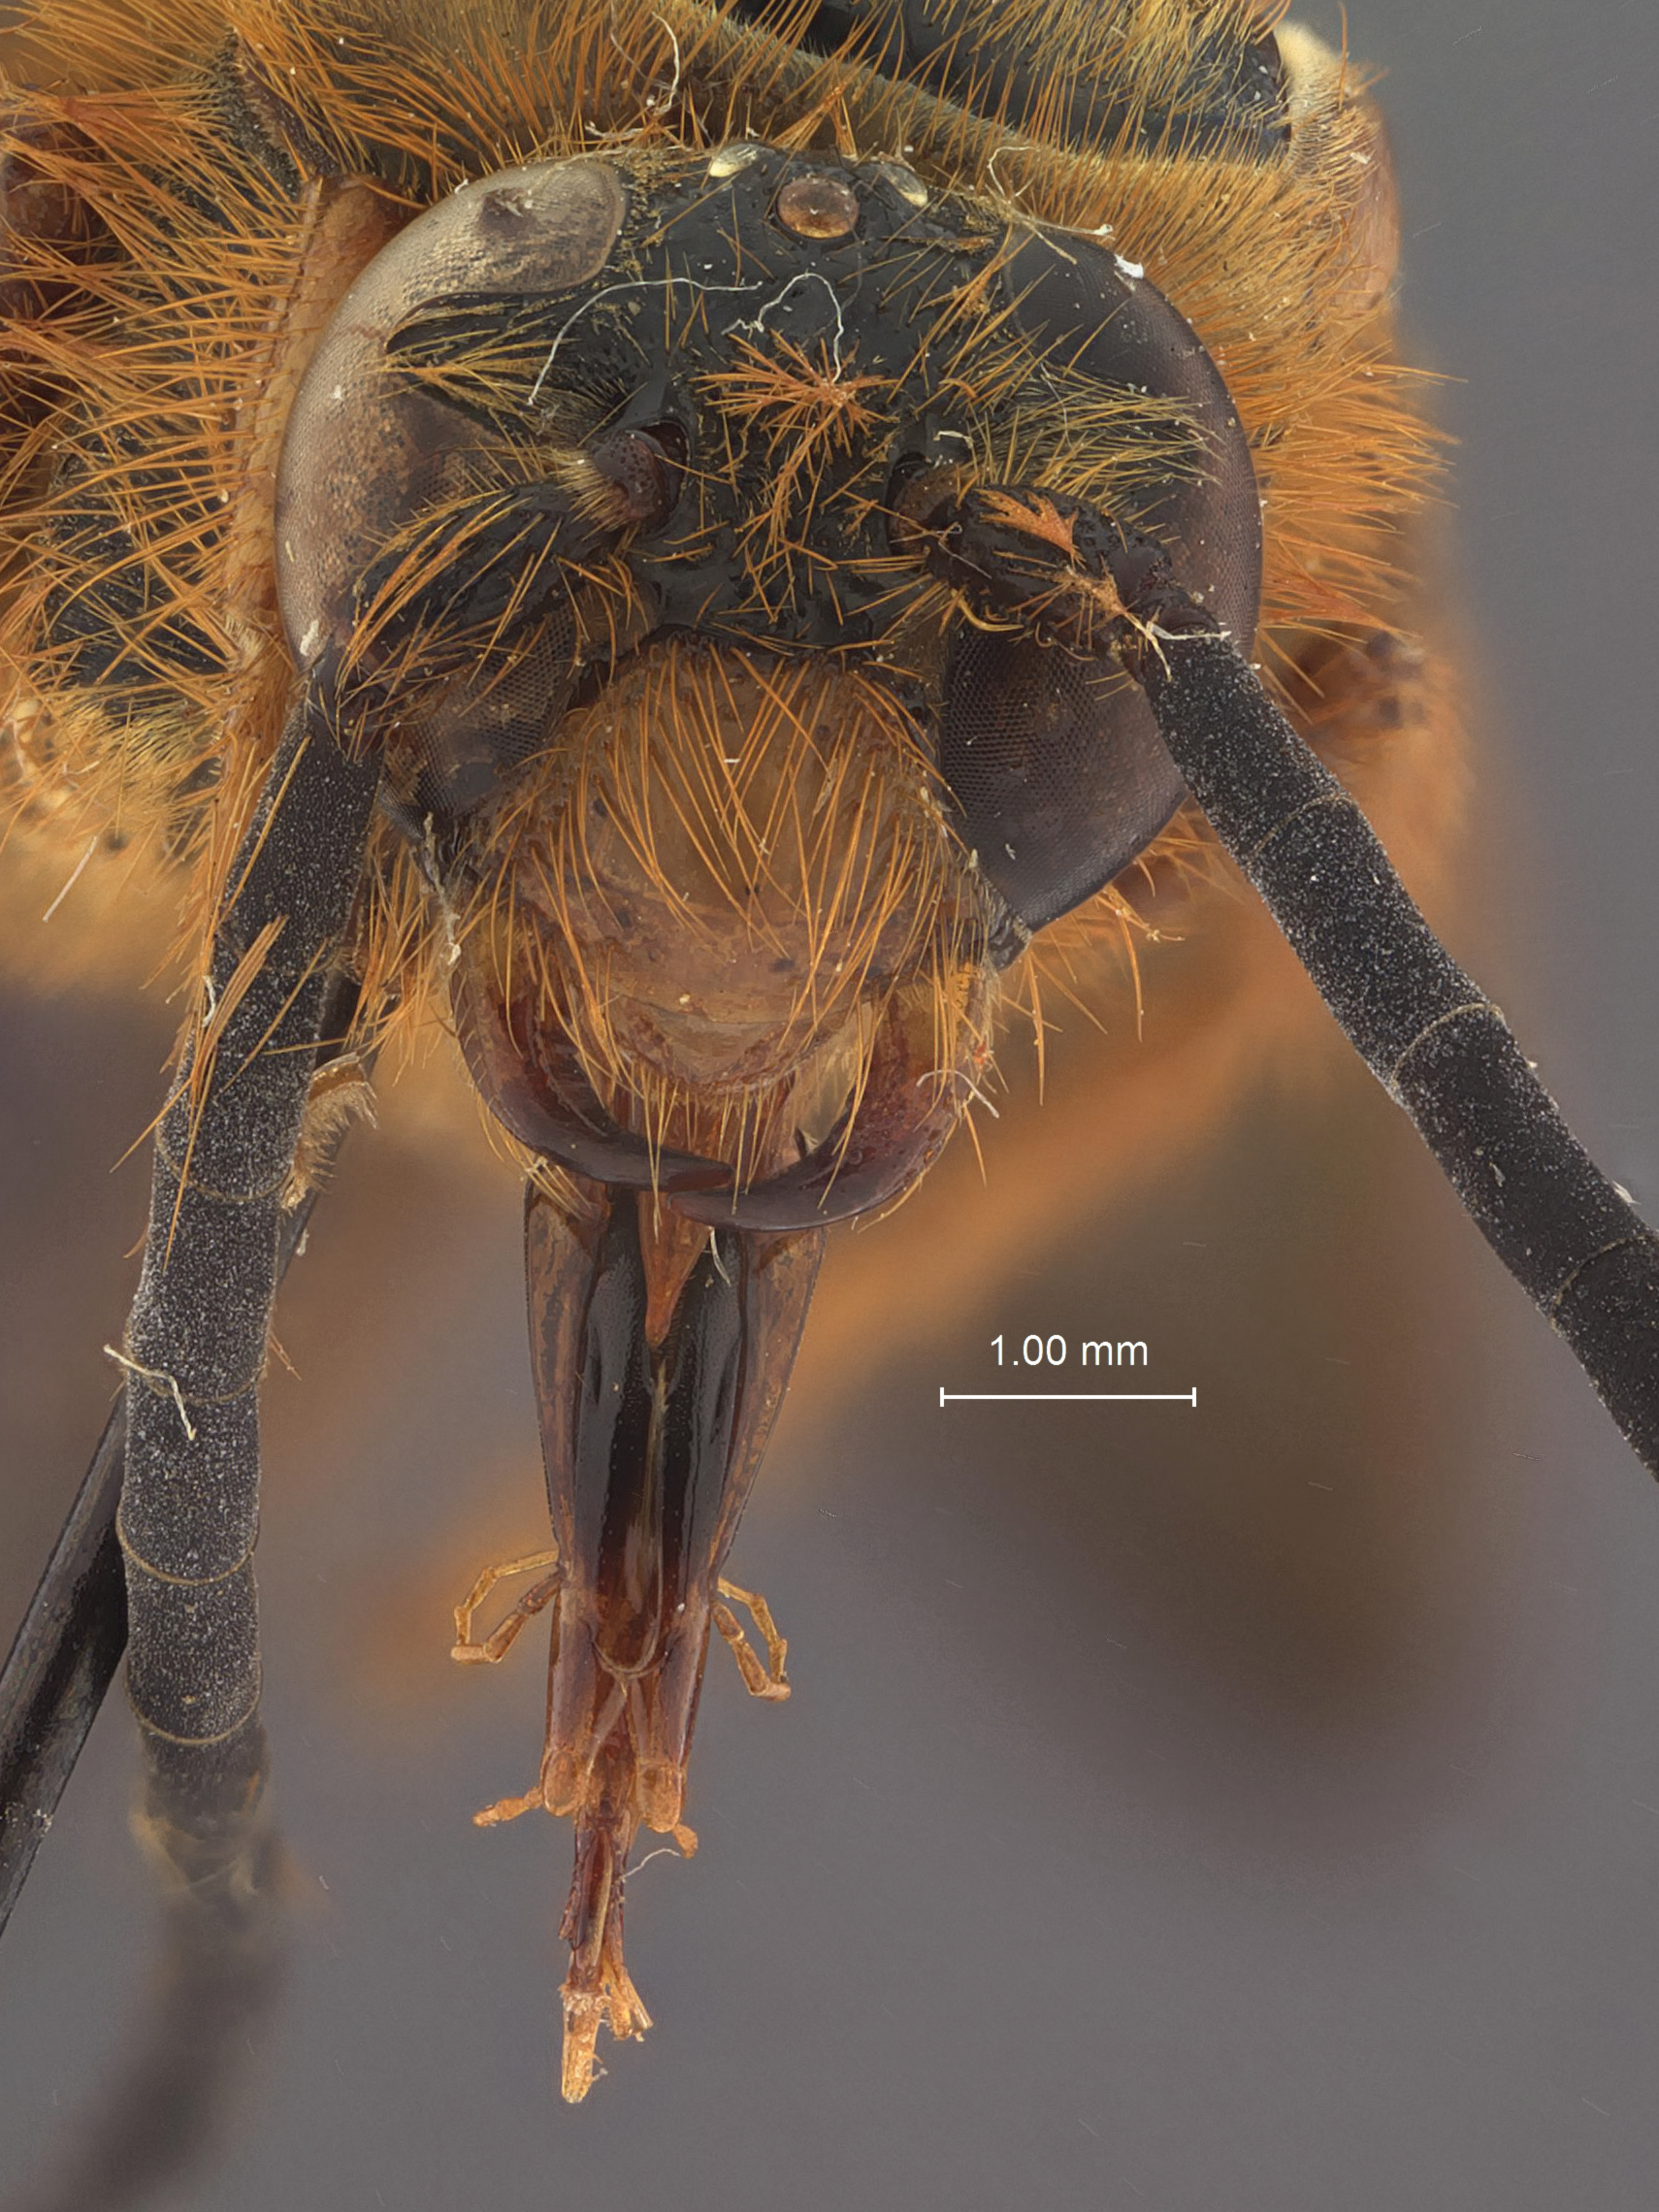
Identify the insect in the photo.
Scolia panayensis
